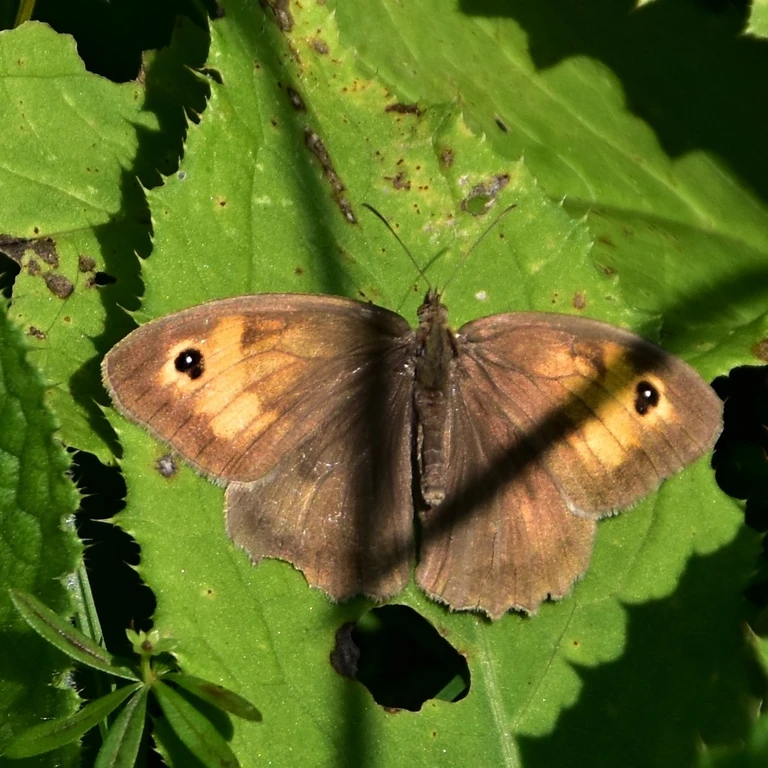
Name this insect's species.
Maniola jurtina
